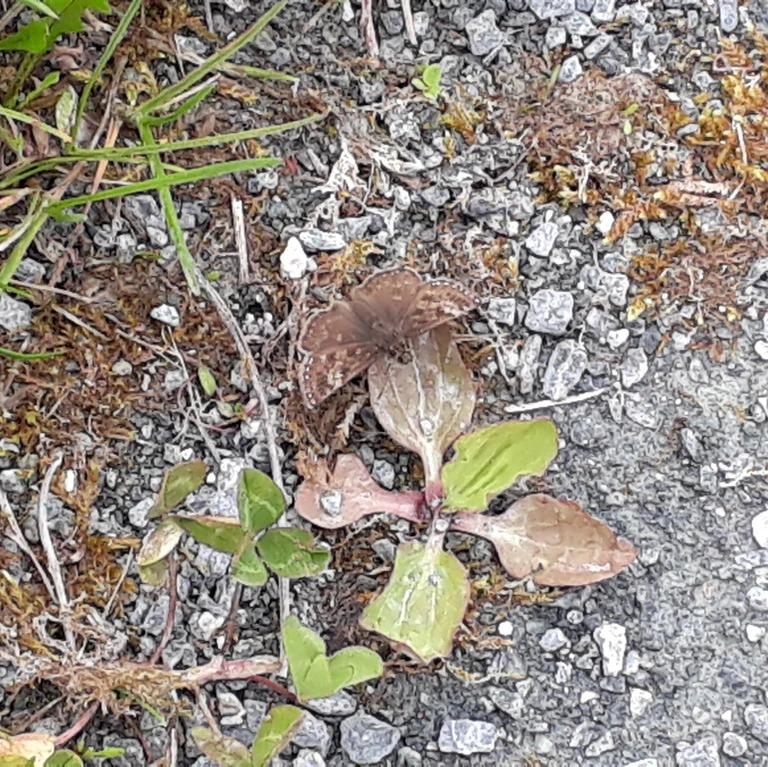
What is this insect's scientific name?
Erynnis tages
